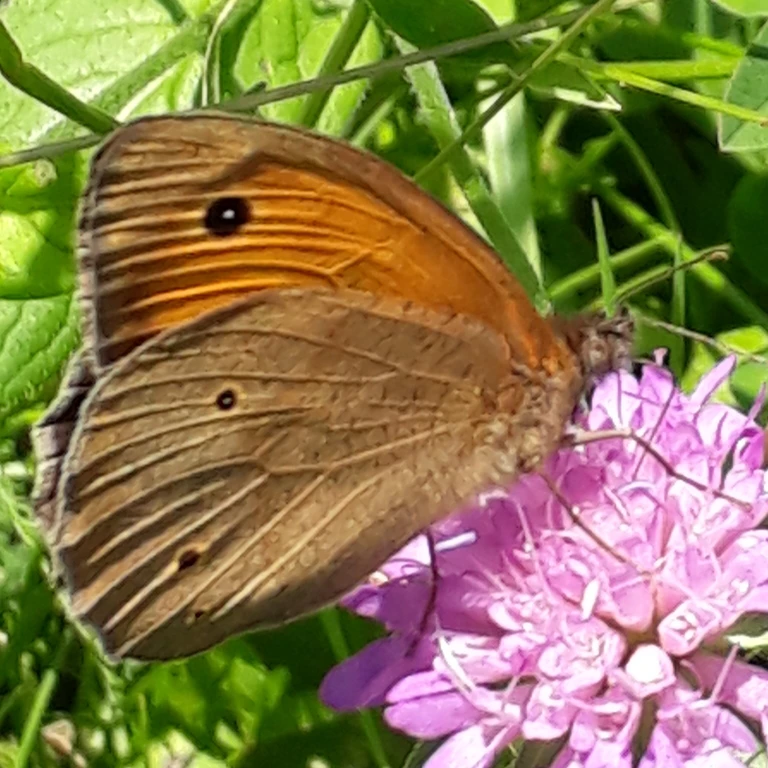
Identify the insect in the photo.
Maniola jurtina
